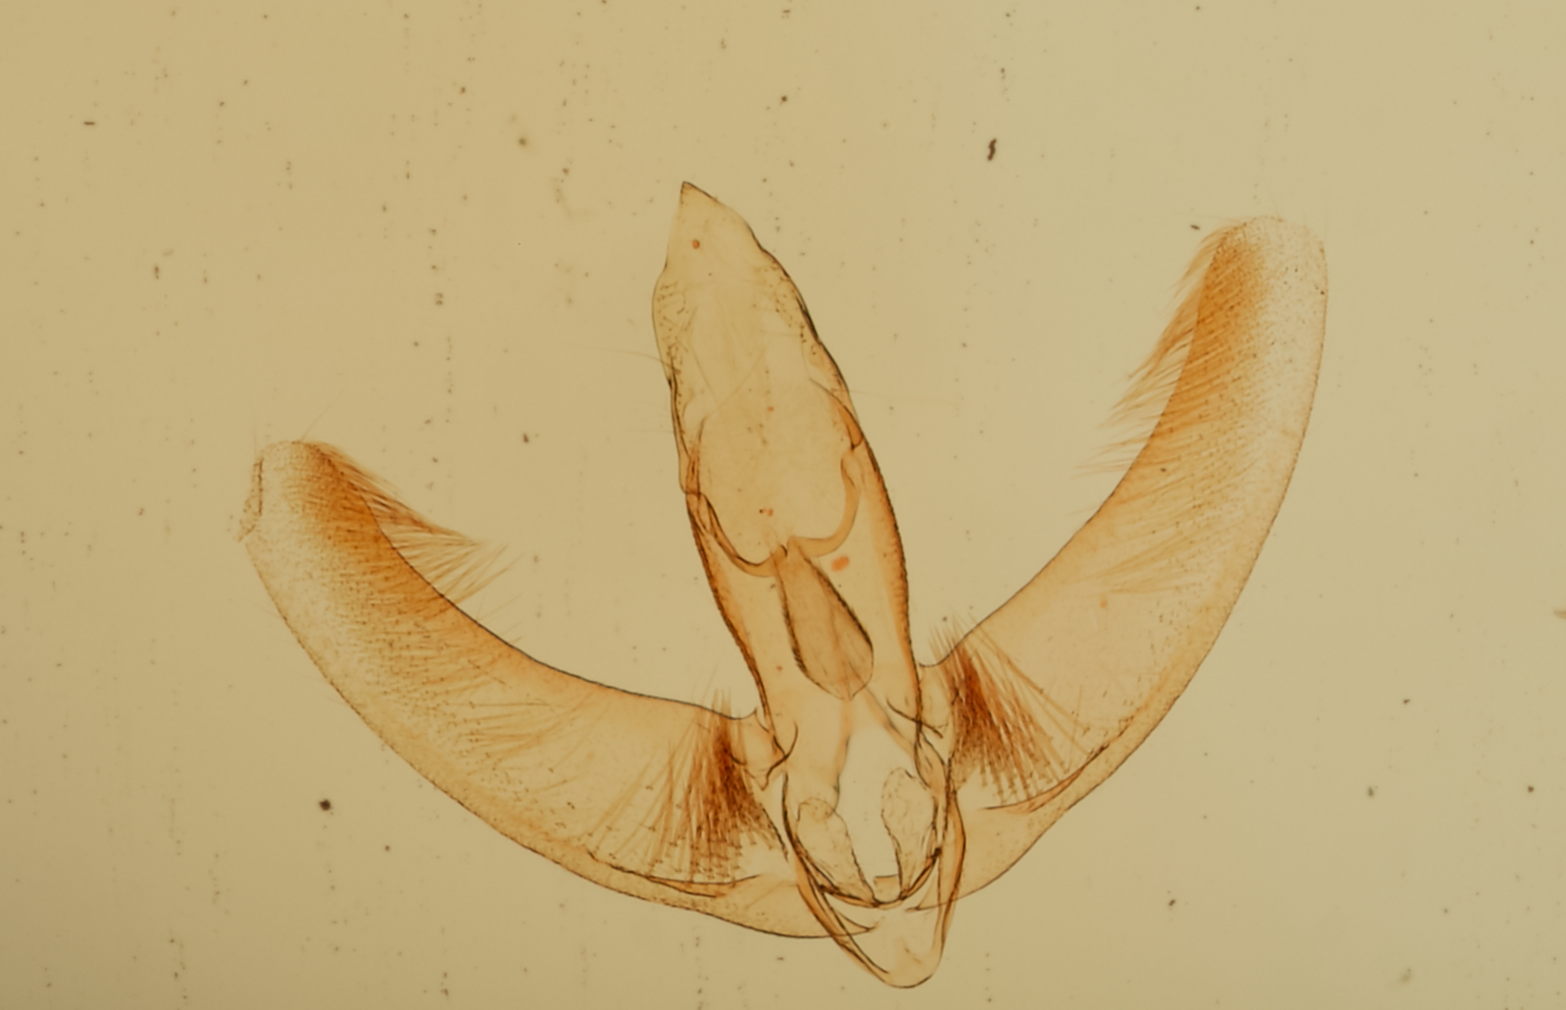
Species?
Doina phaeobregma
